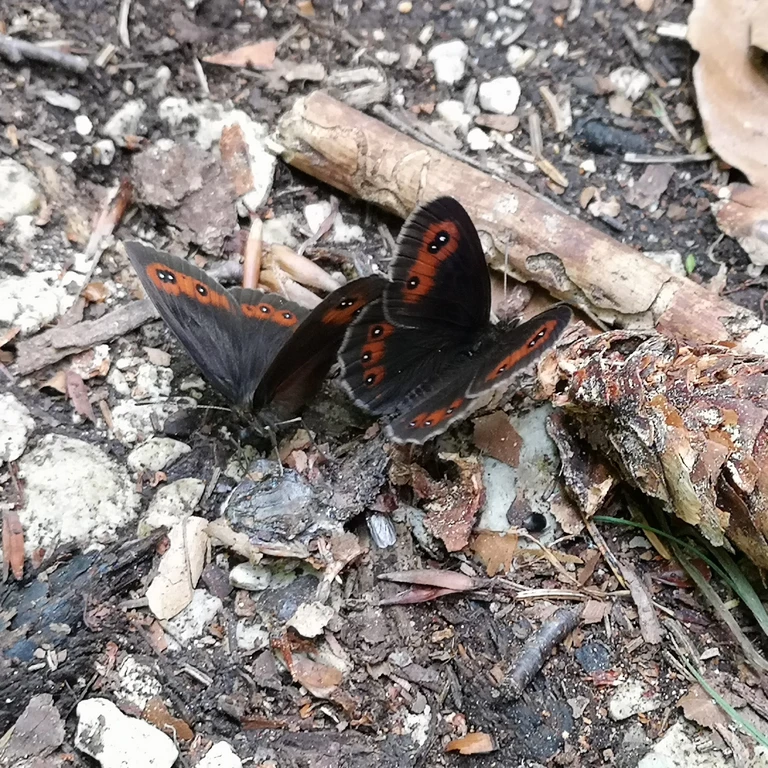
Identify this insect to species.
Erebia aethiops
